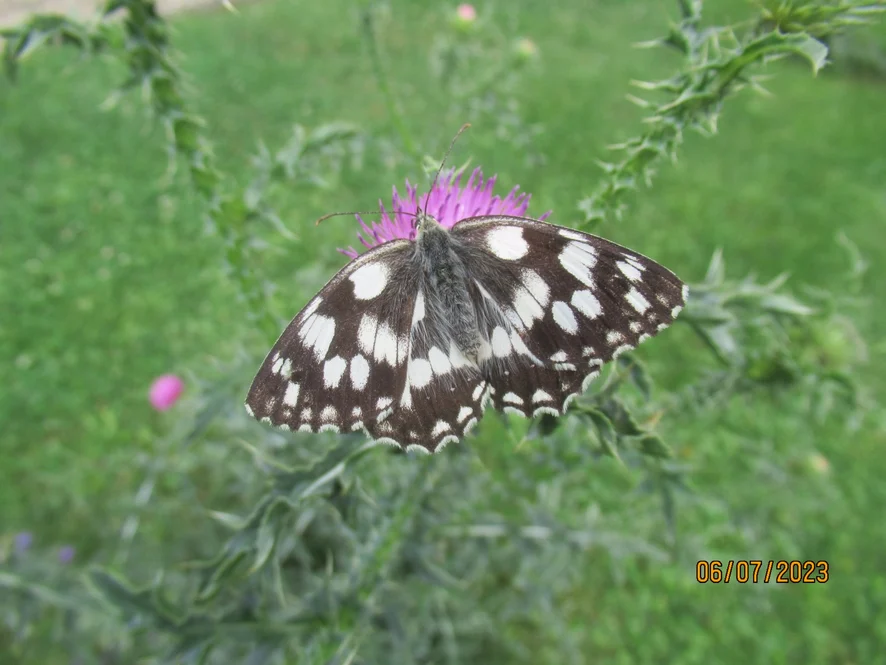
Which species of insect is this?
Melanargia galathea
